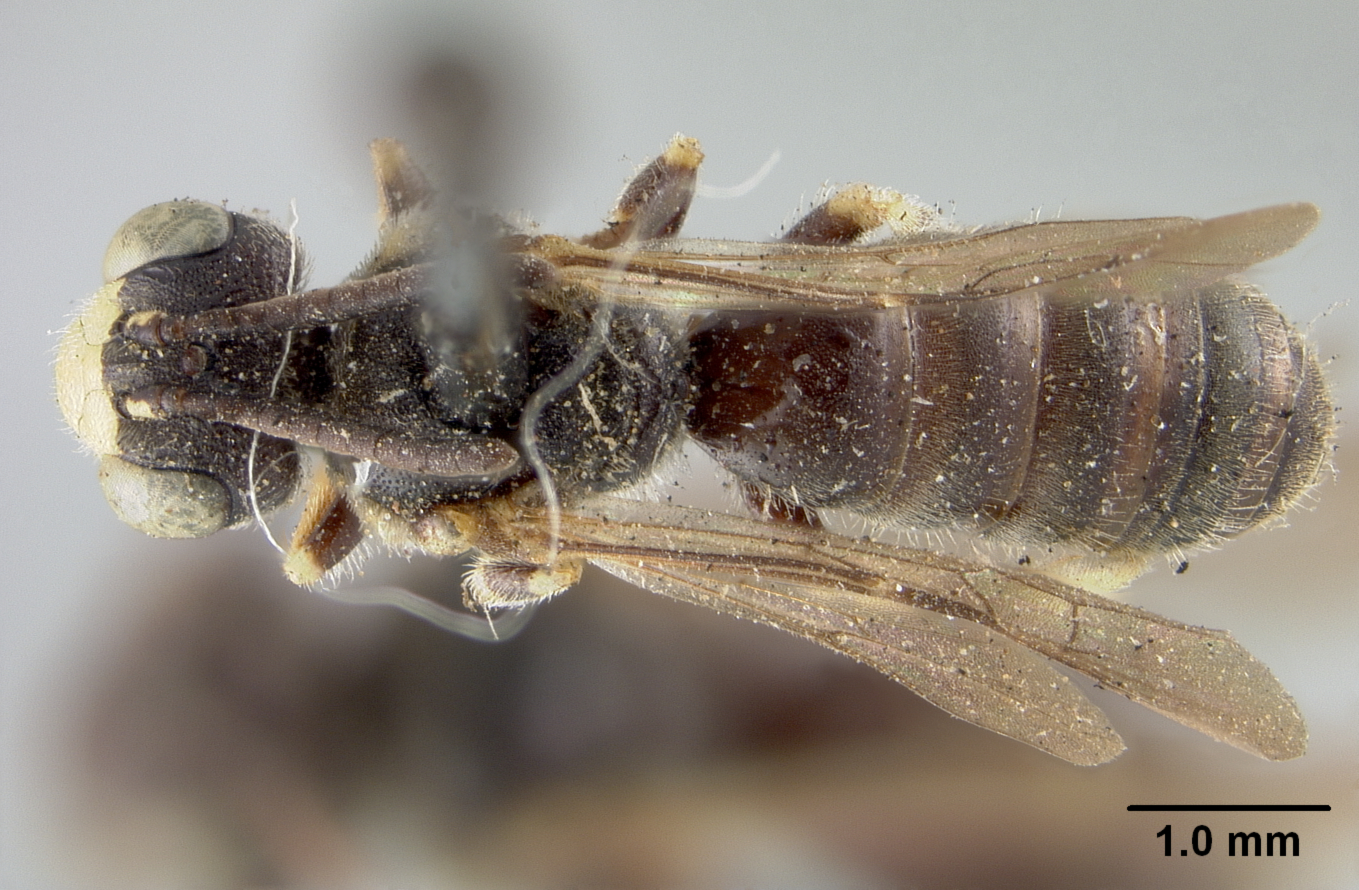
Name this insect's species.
Panurginus nebrascensis
